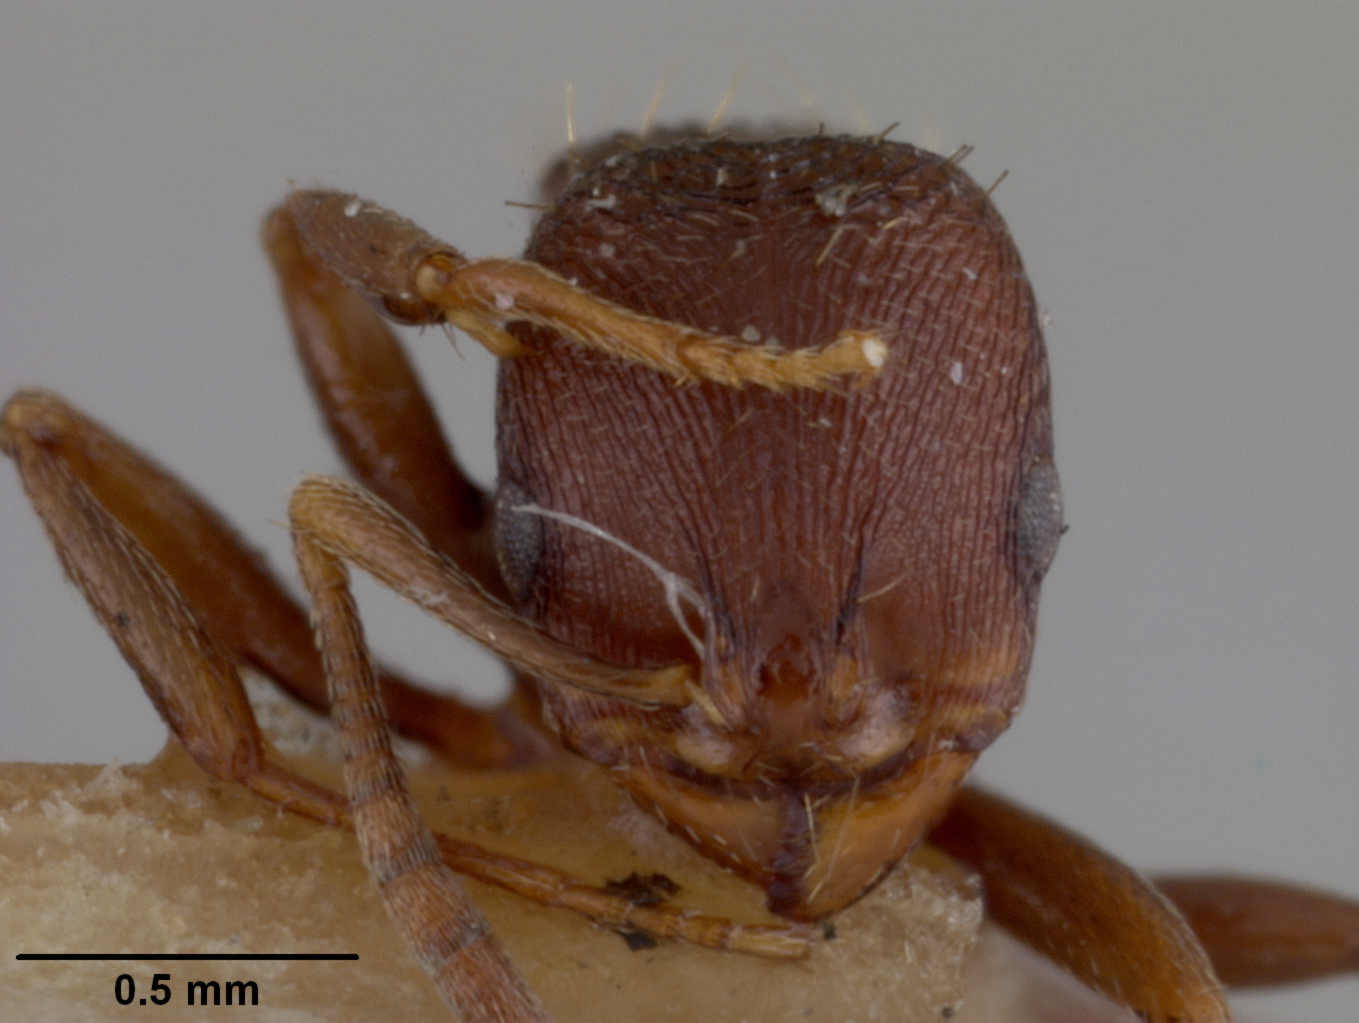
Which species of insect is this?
Macromischa scandens
